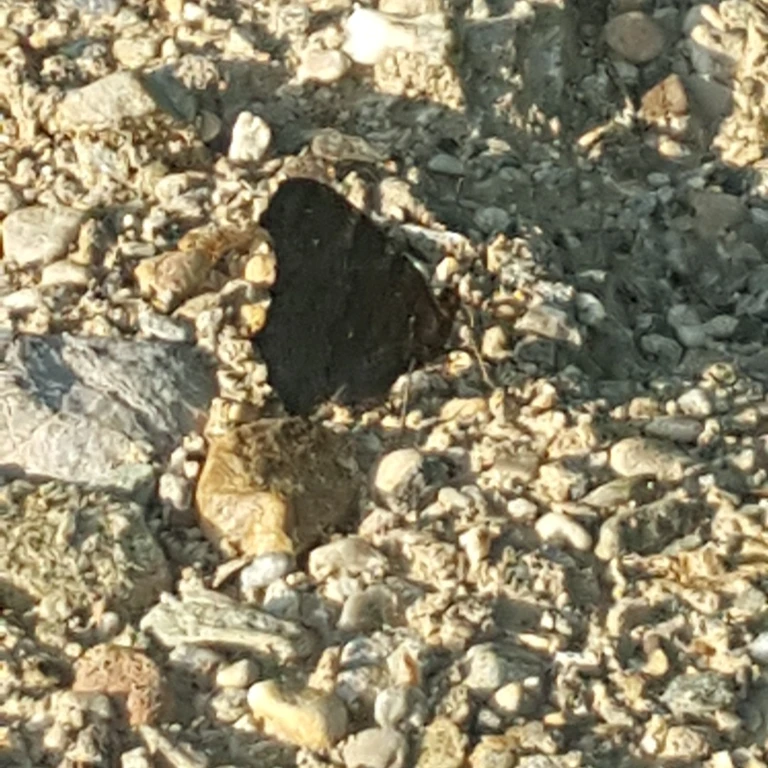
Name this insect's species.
Aglais io
